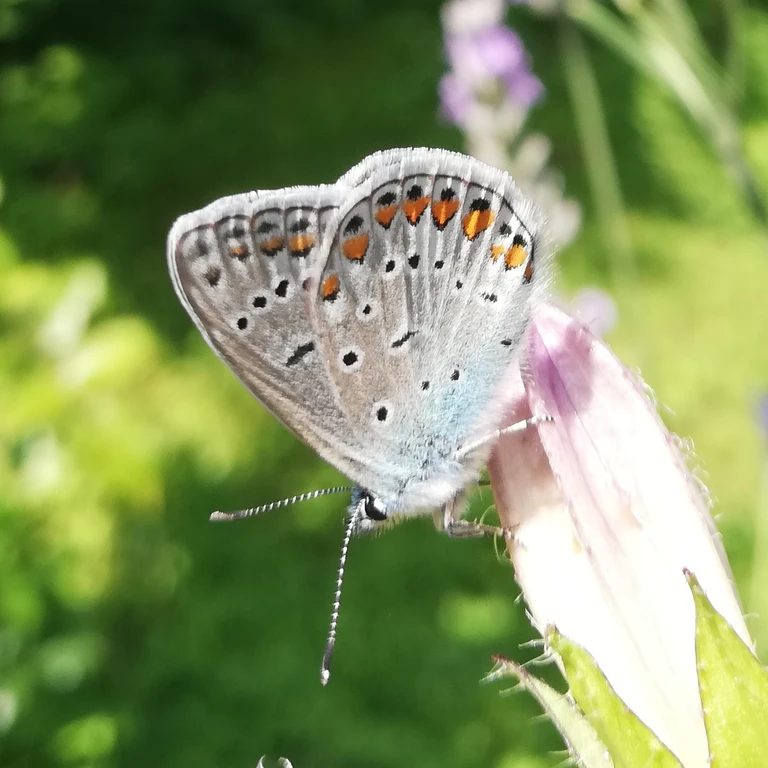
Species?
Polyommatus icarus
